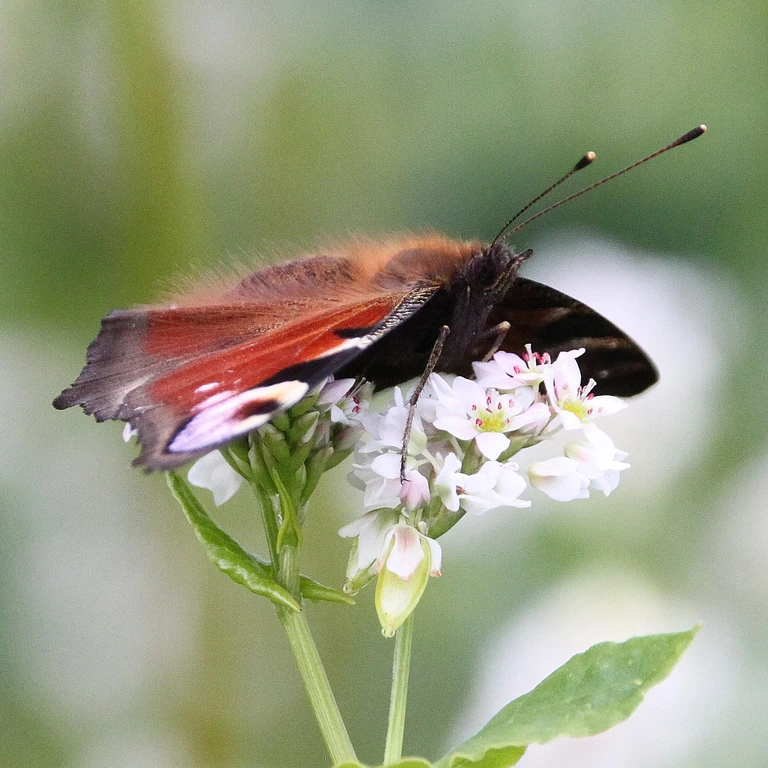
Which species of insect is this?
Aglais io
